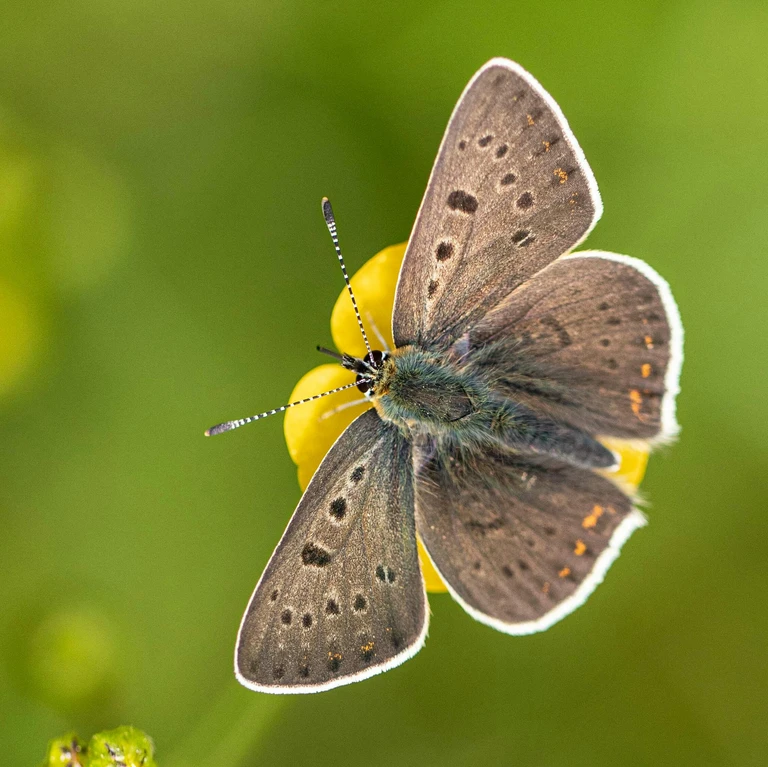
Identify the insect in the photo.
Lycaena tityrus (also Loweia tityrus)
